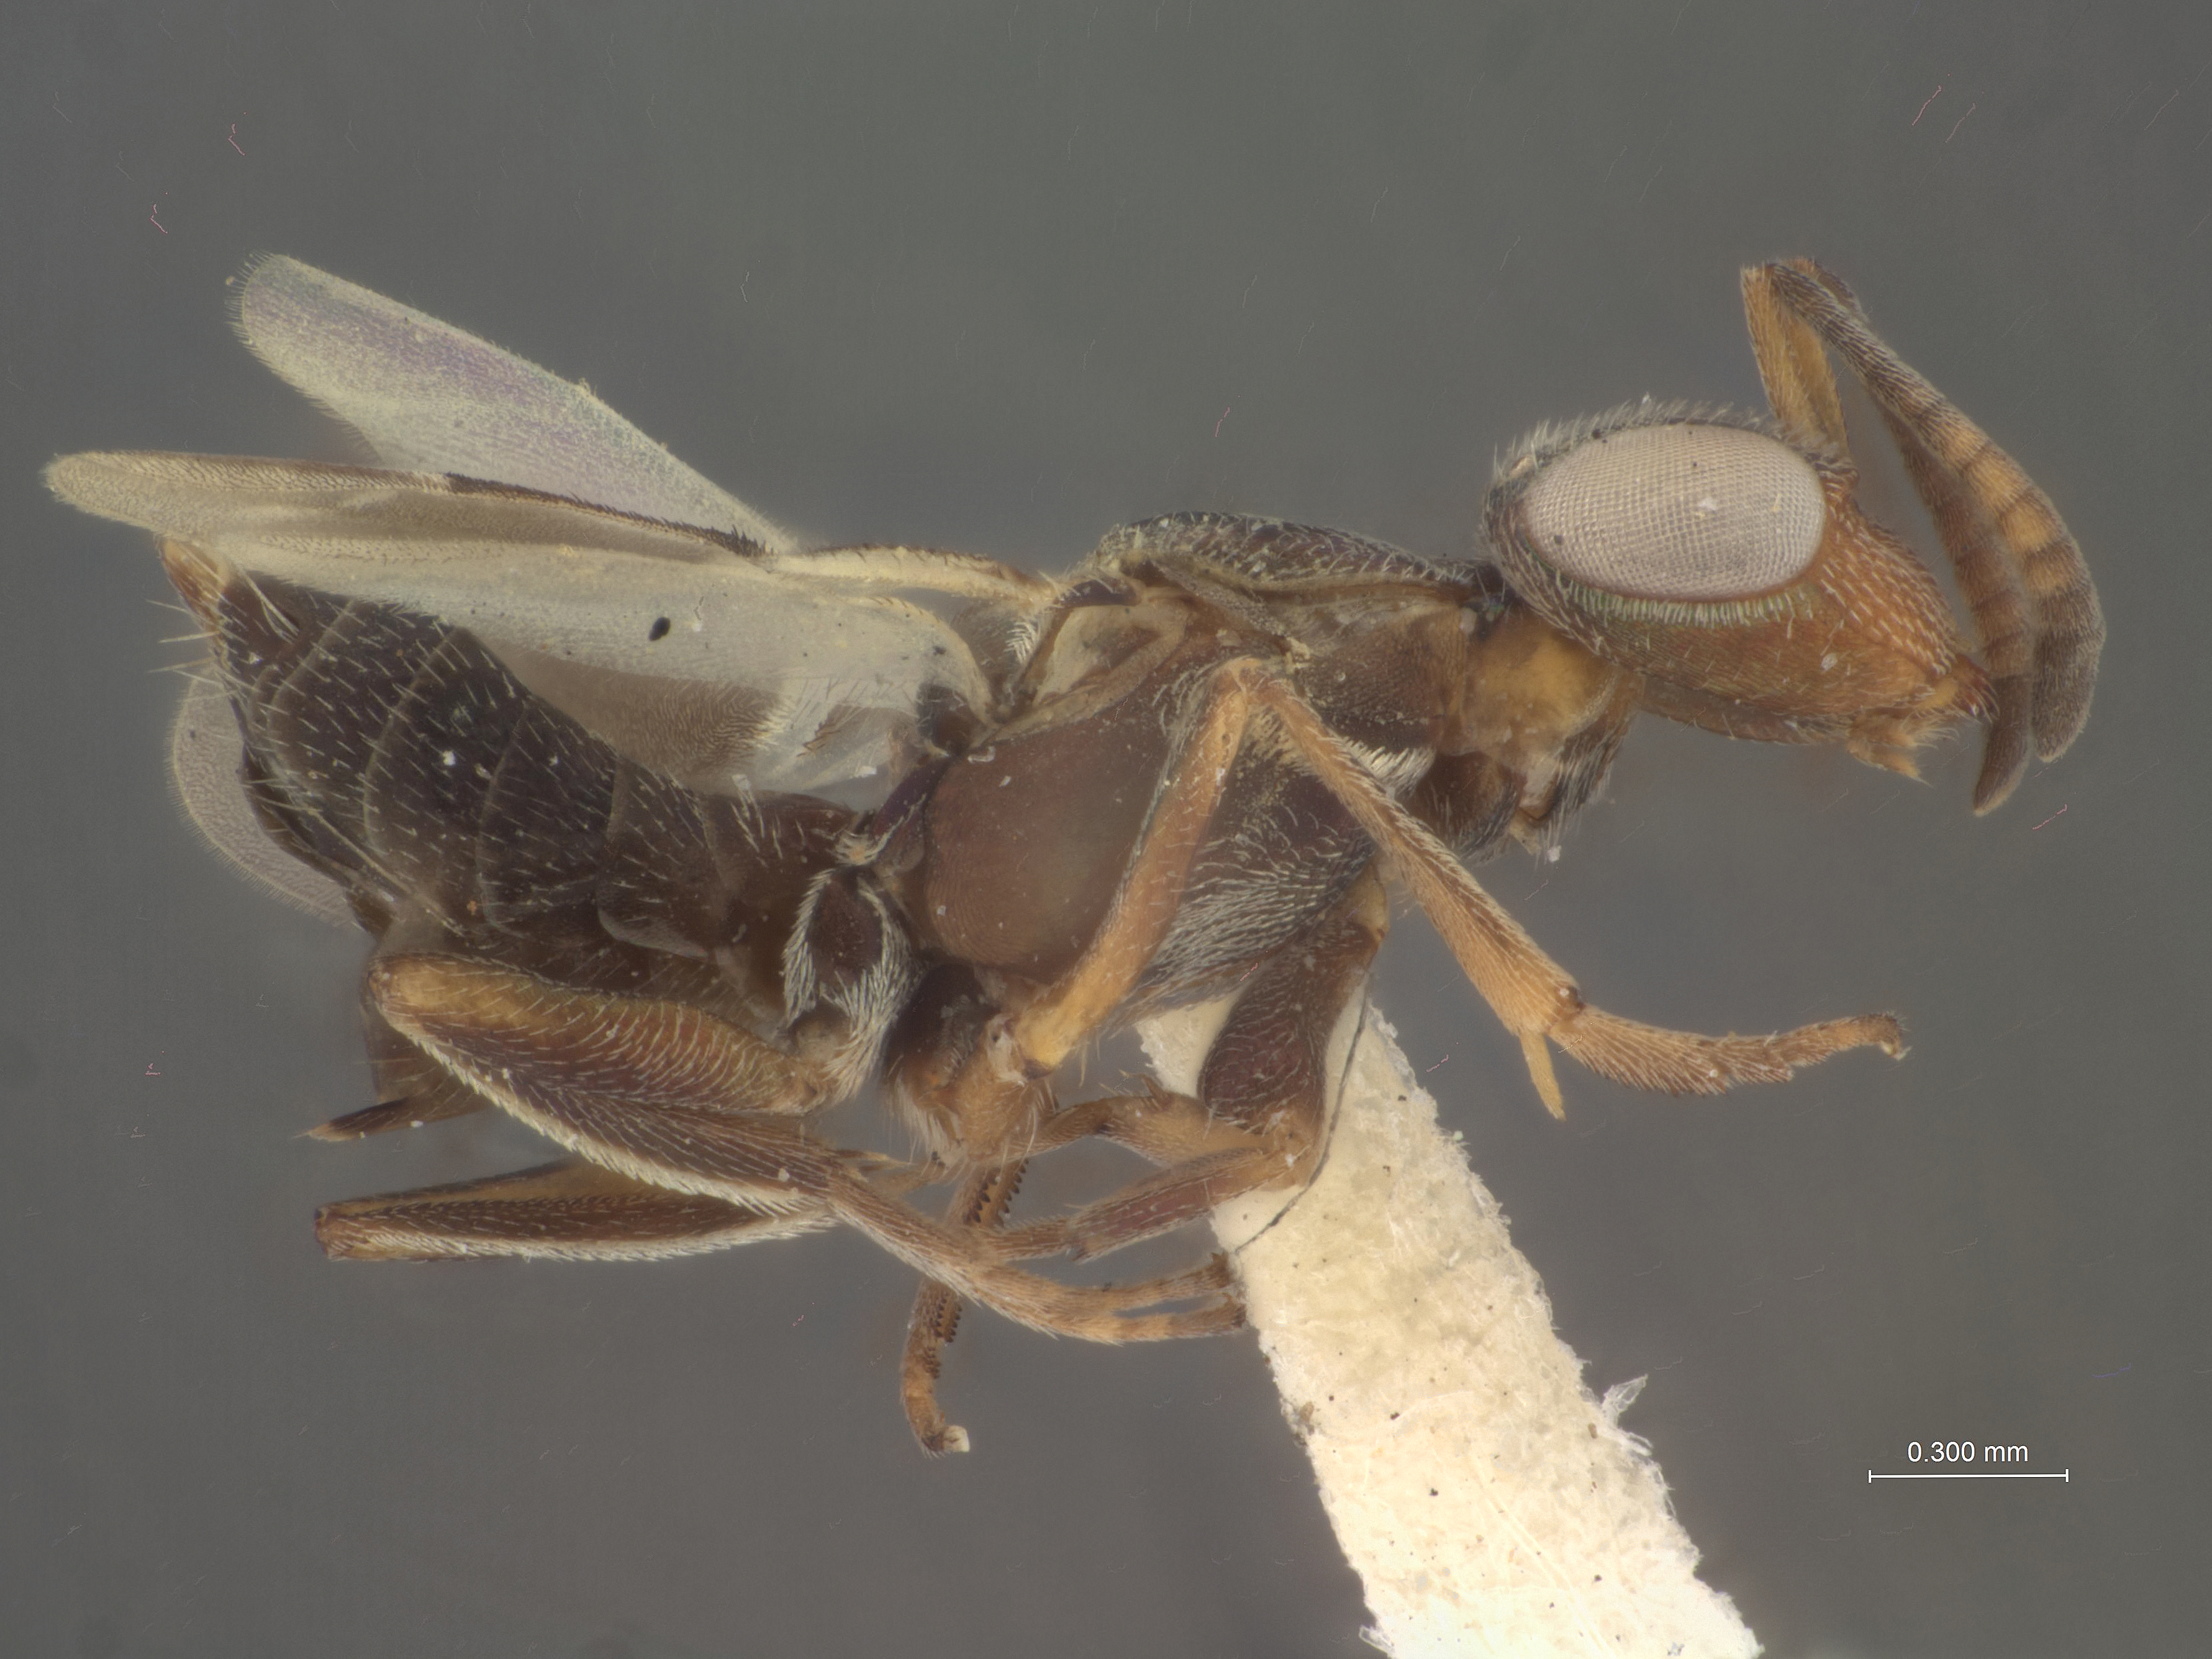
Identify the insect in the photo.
Lecaniobius capitatus
